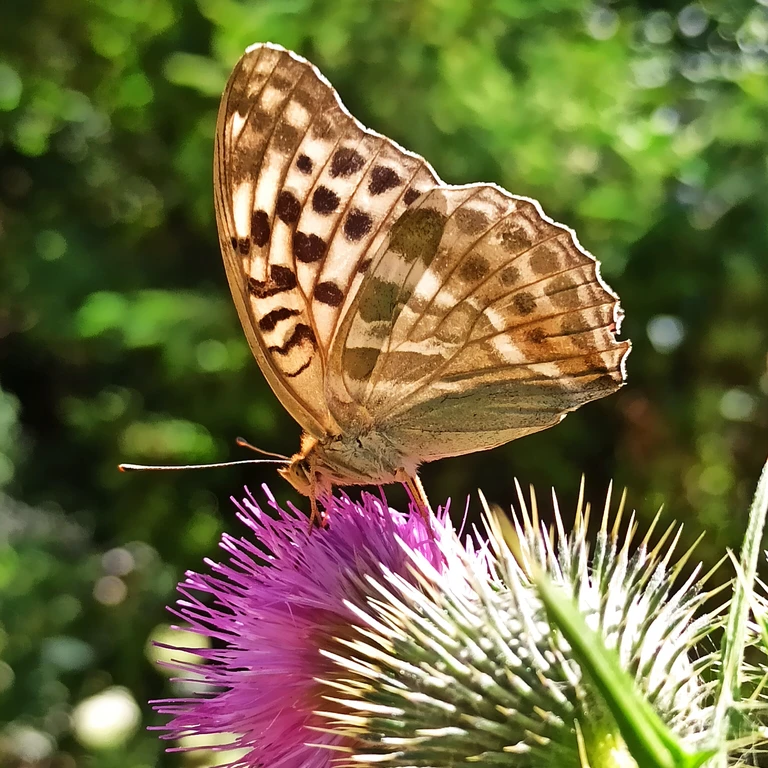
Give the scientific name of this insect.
Argynnis paphia
